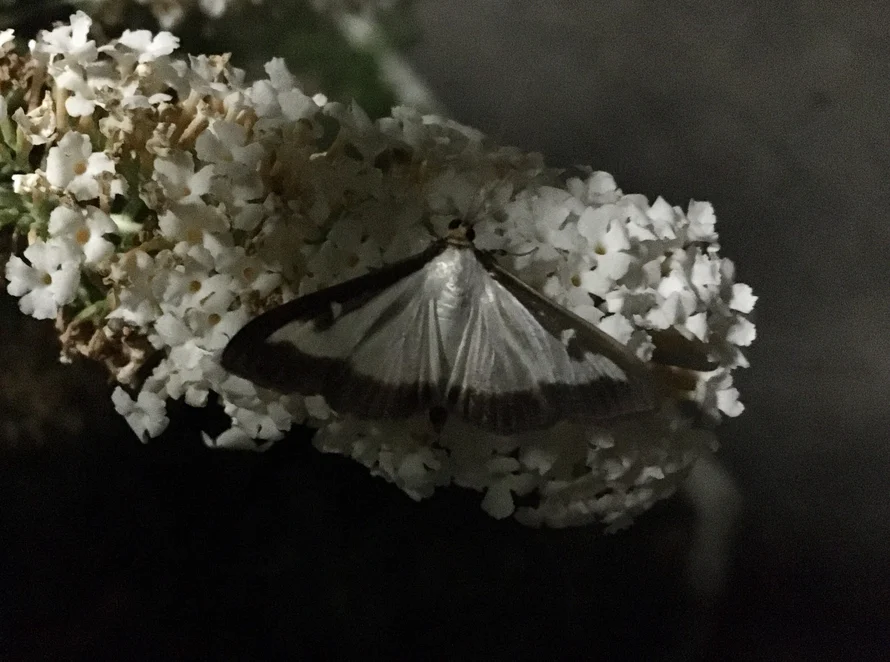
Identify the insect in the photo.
Cydalima perspectalis
